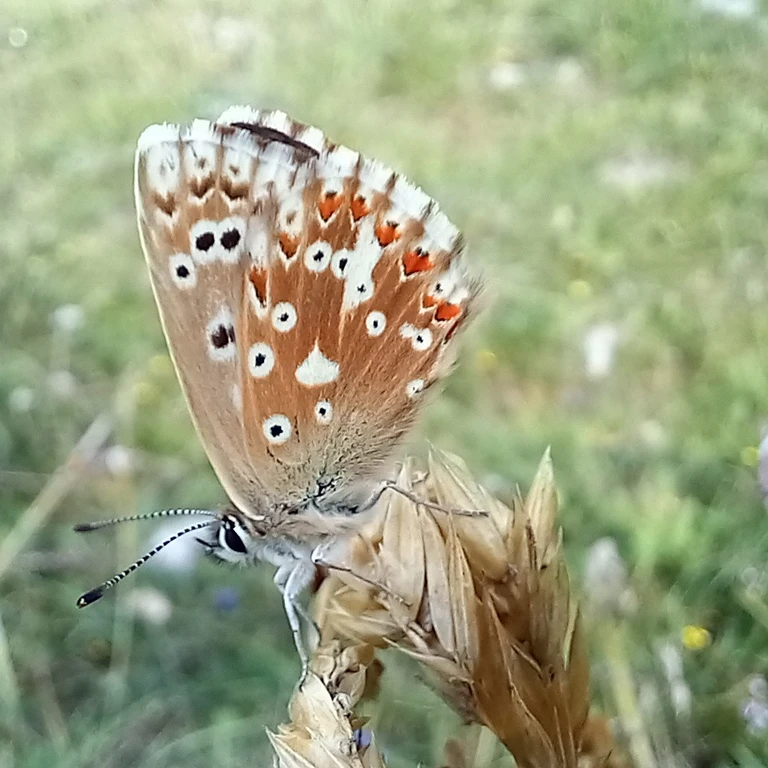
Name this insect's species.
Lysandra coridon
